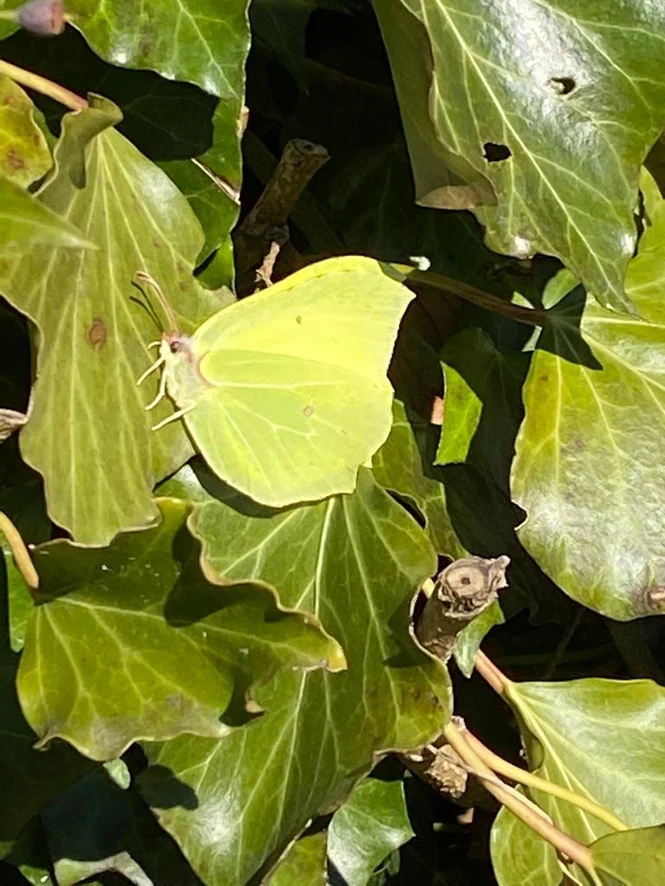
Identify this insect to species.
Gonepteryx rhamni
